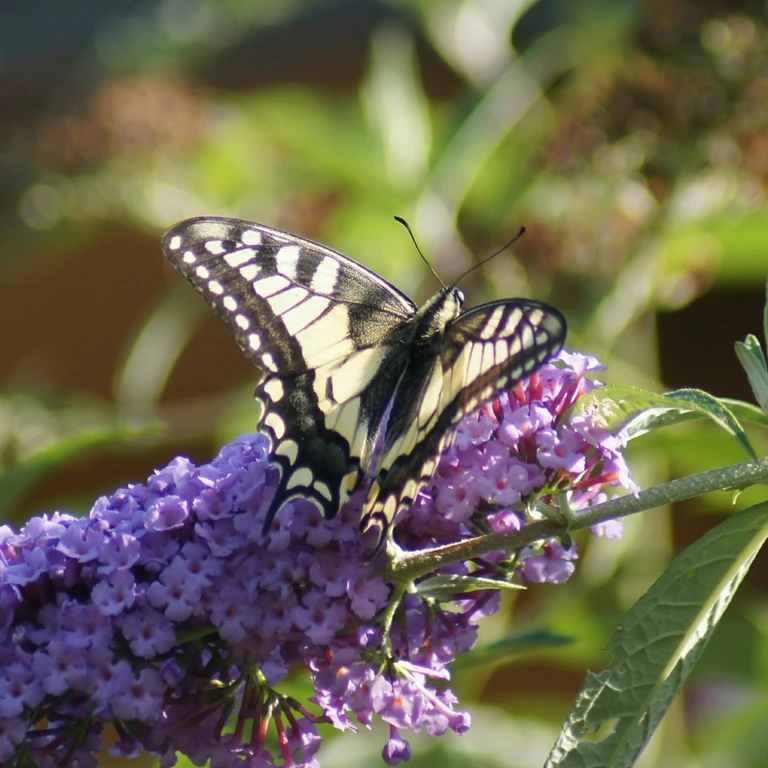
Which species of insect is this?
Papilio machaon
